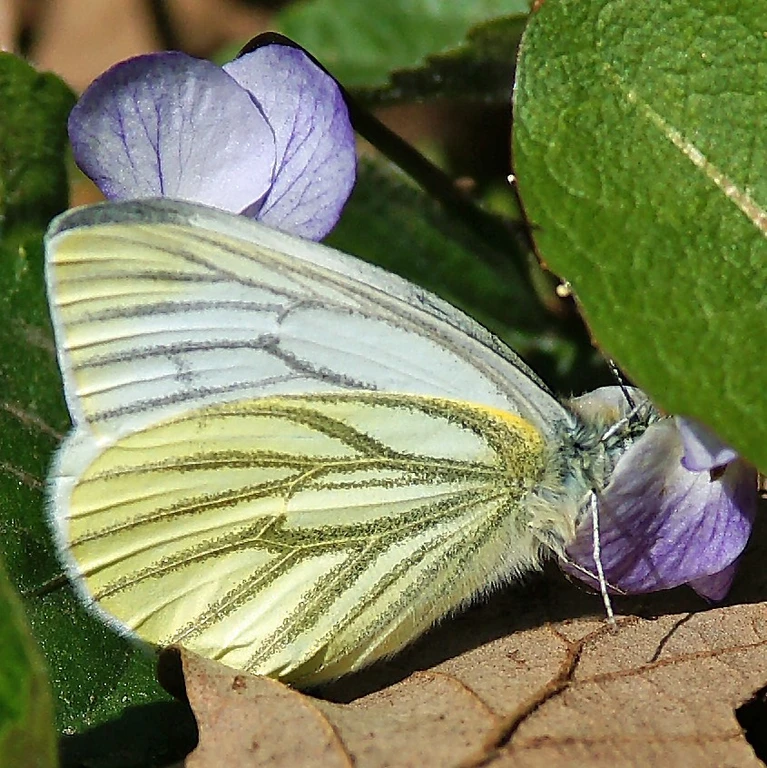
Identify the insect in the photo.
Pieris napi
